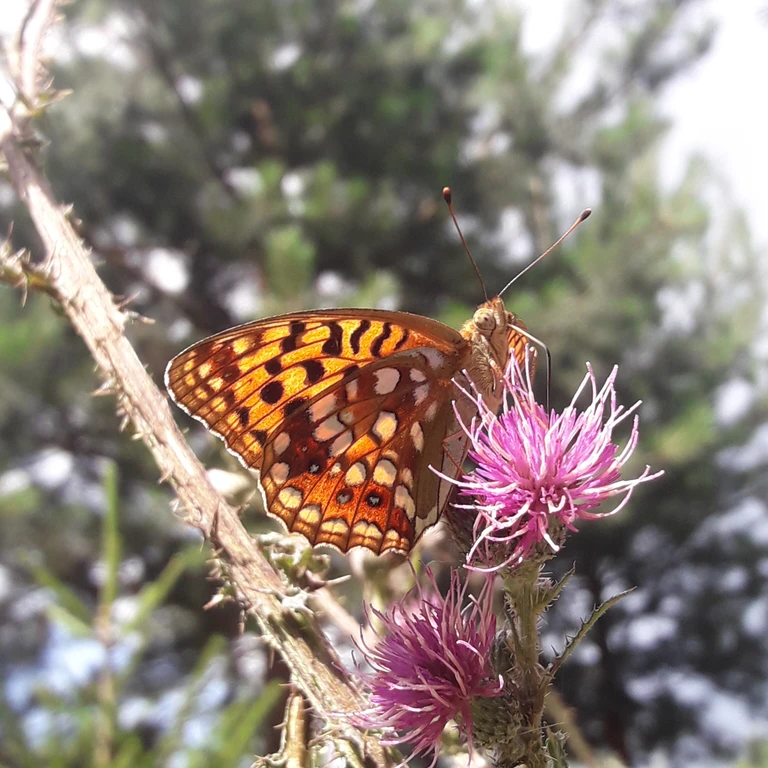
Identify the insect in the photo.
Fabriciana adippe
